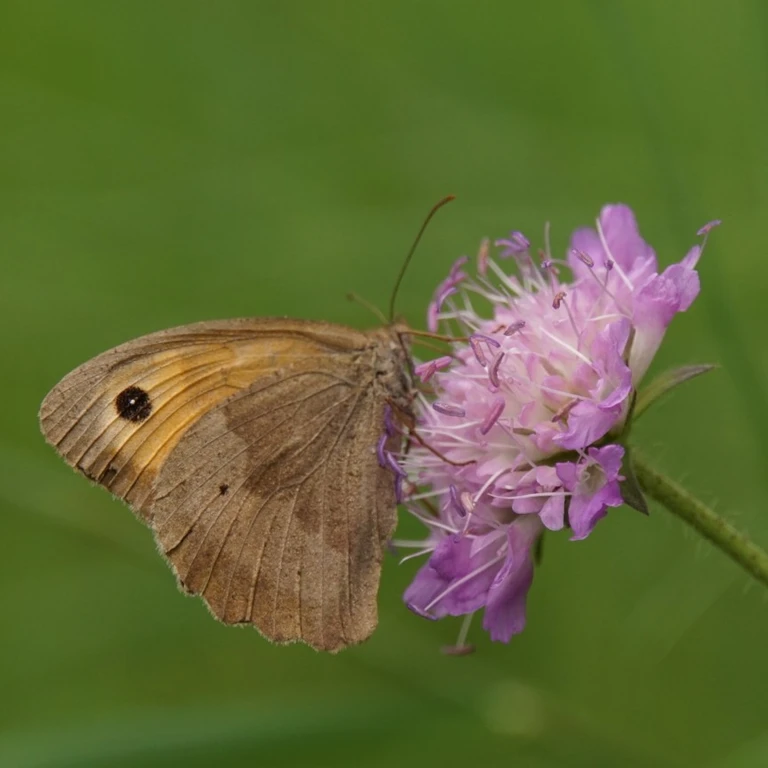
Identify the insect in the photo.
Maniola jurtina
